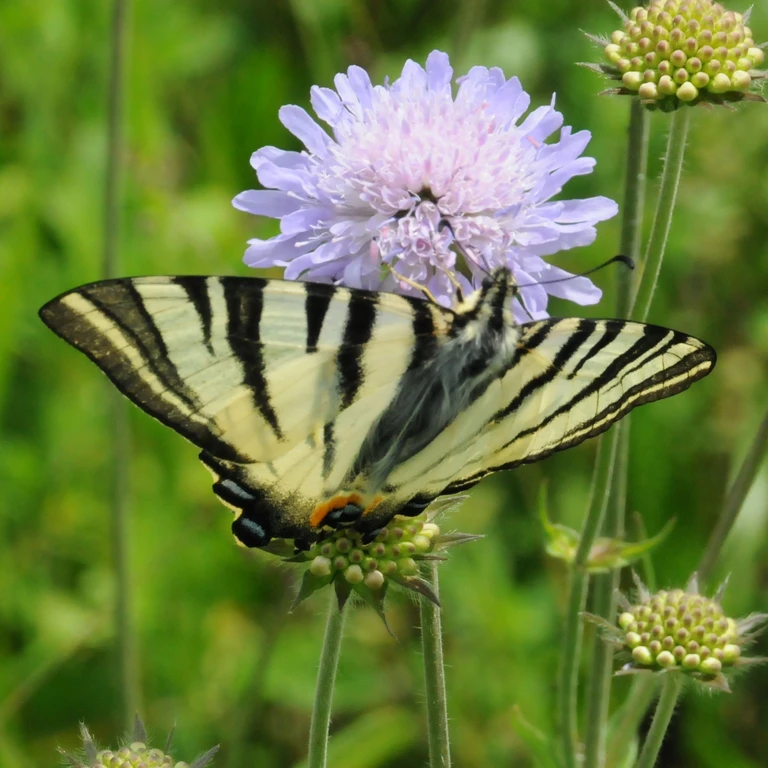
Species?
Iphiclides podalirius
